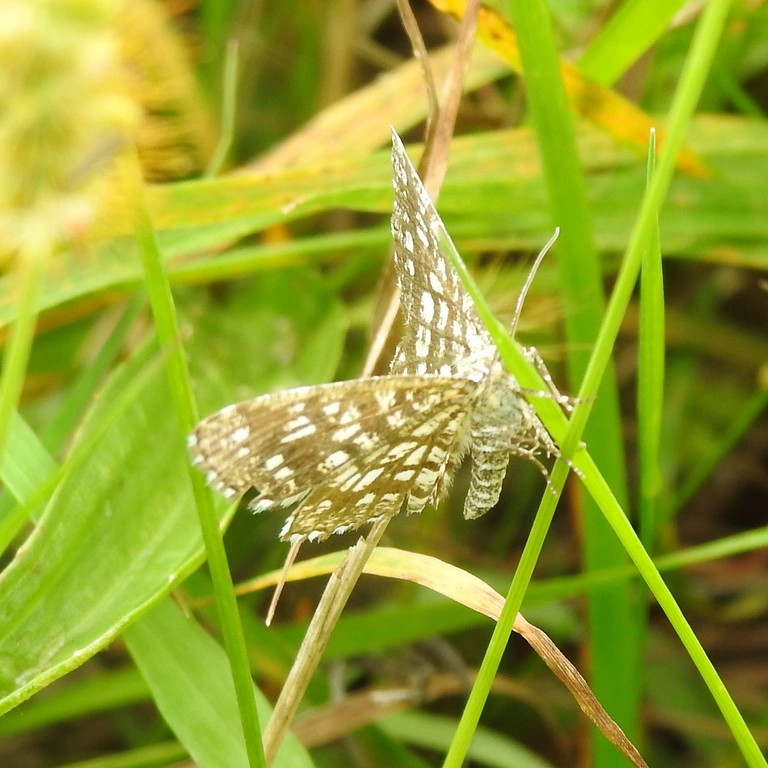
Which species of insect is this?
Chiasmia clathrata
